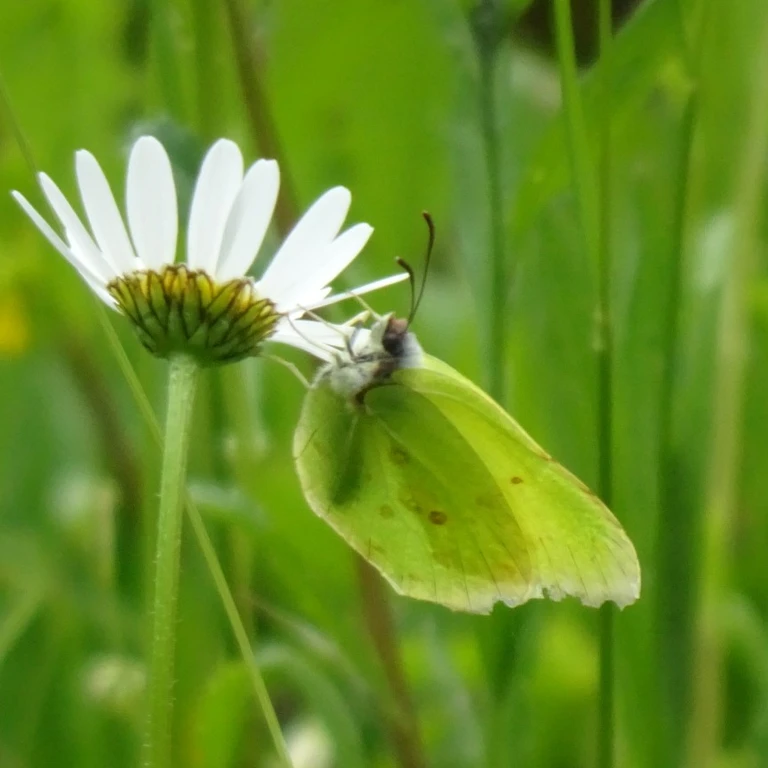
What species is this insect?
Gonepteryx rhamni
